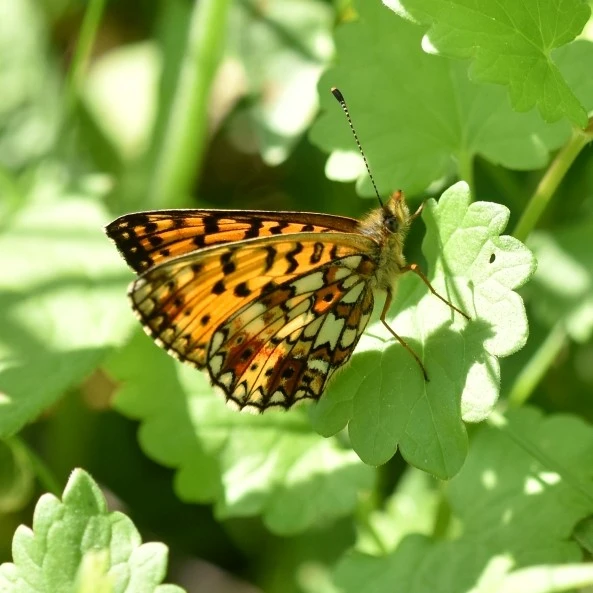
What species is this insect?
Boloria selene
